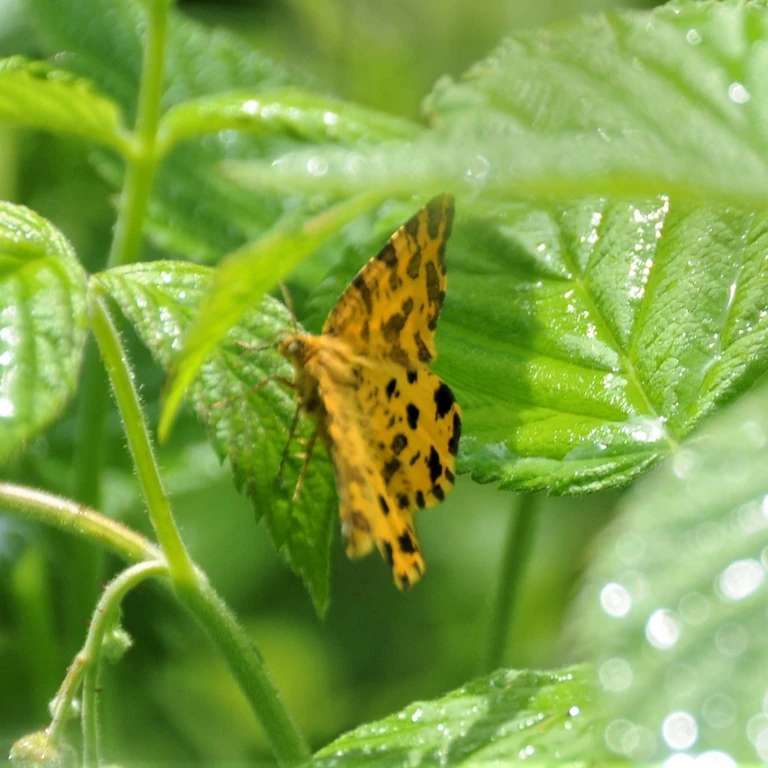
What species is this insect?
Pseudopanthera macularia
